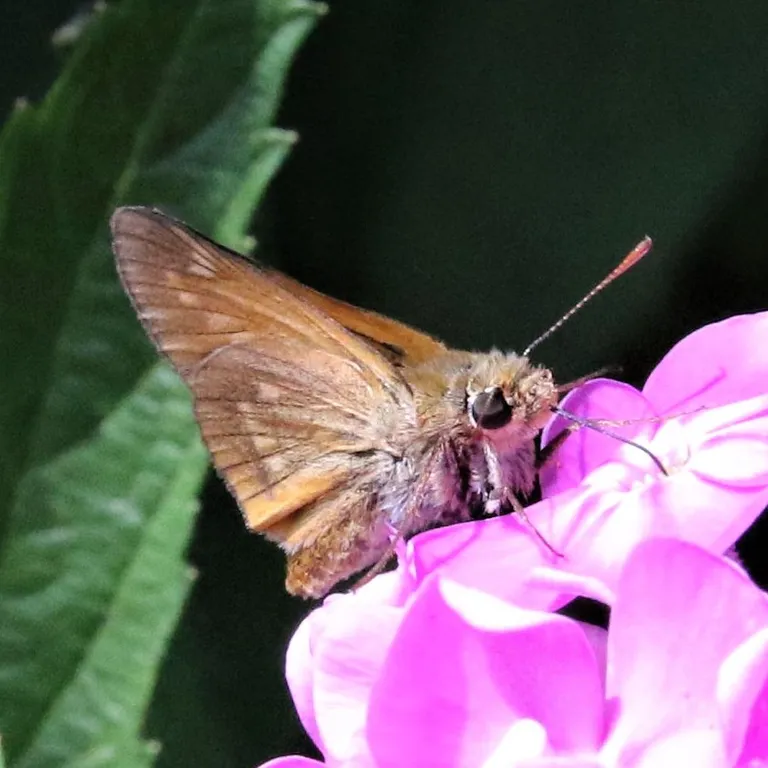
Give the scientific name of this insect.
Ochlodes sylvanus (also Ochlodes venata)
